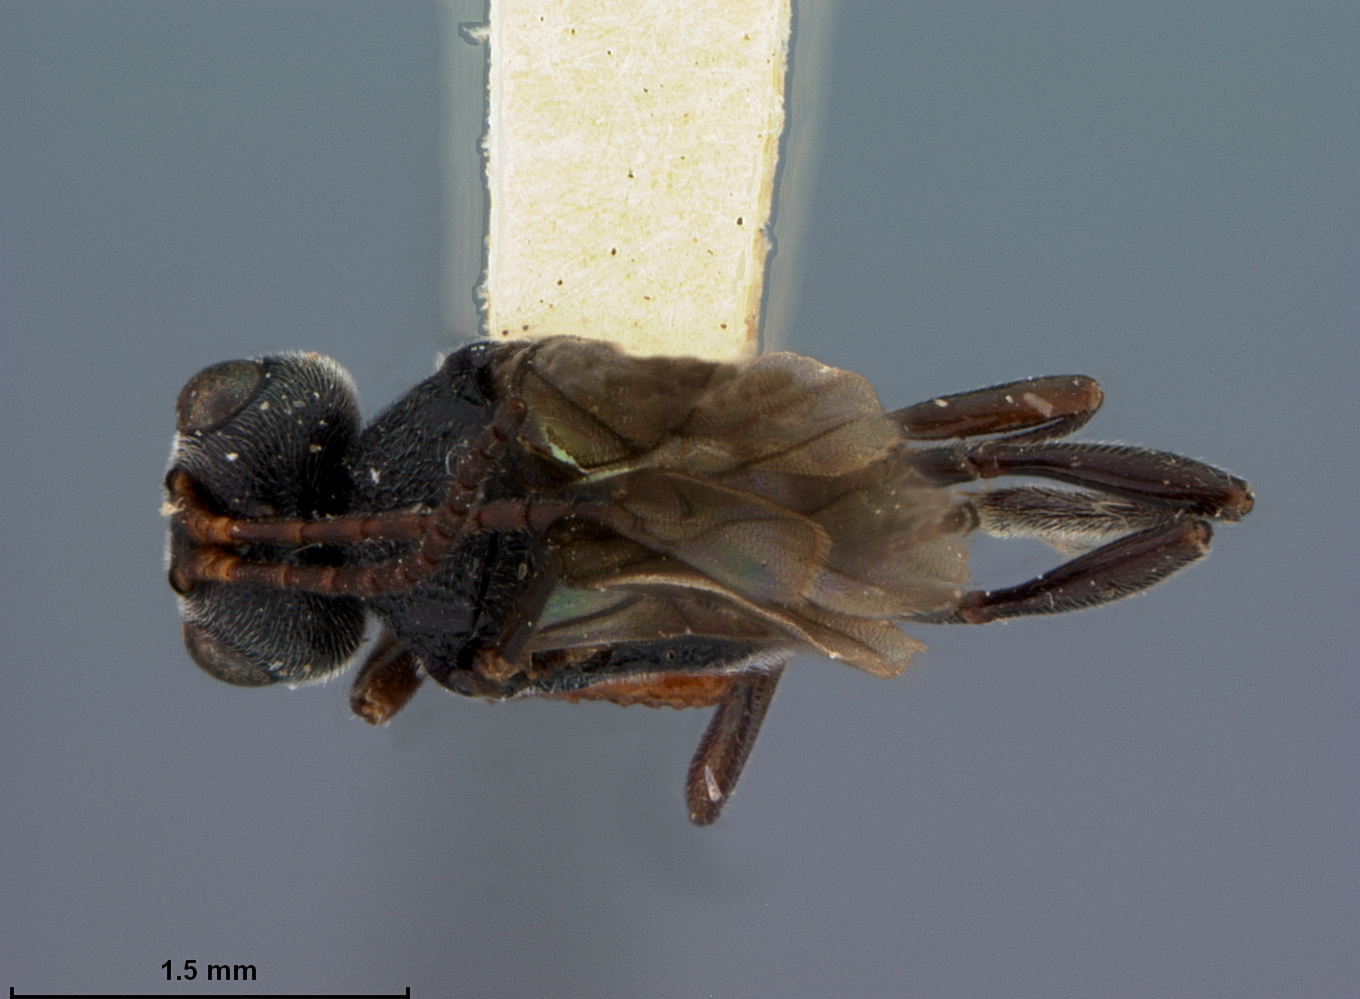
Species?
Helorimorpha fumipennis
